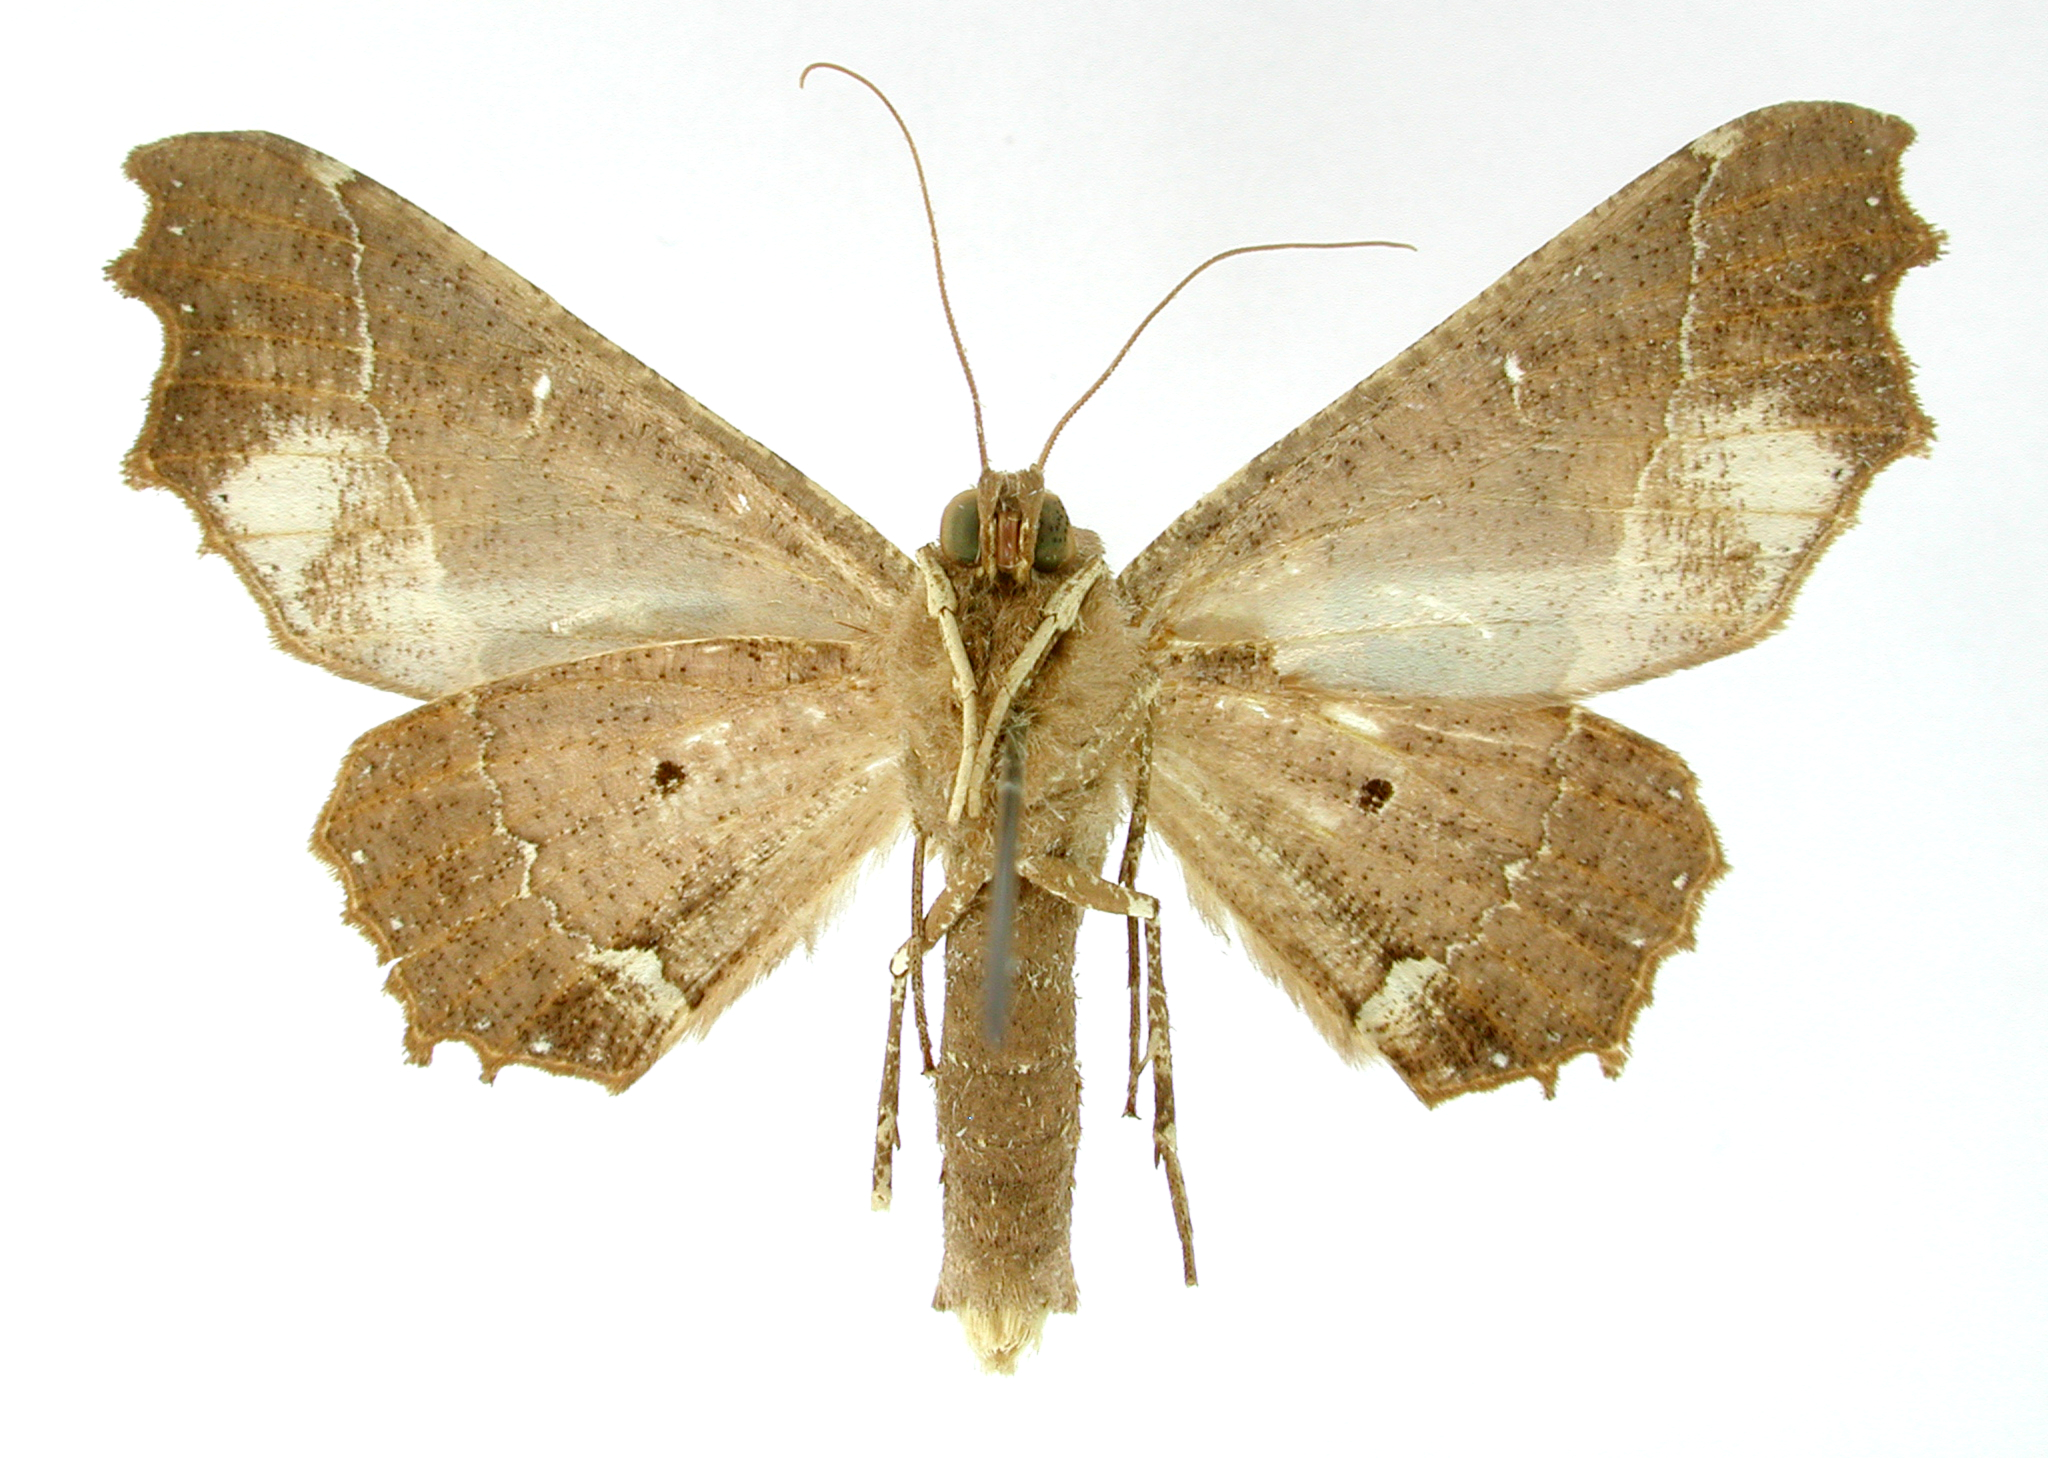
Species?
Pero chapela
